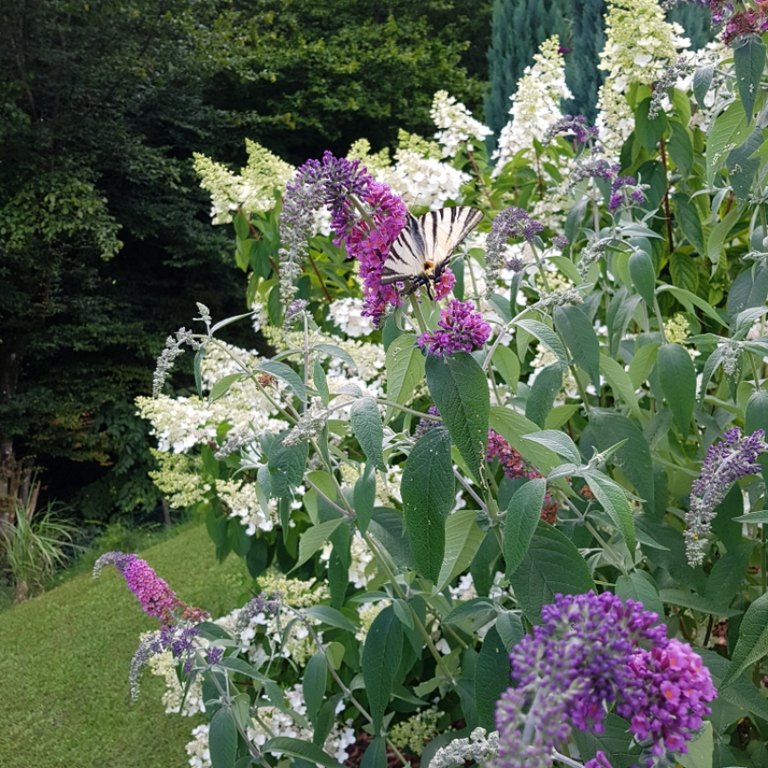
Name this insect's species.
Iphiclides podalirius
